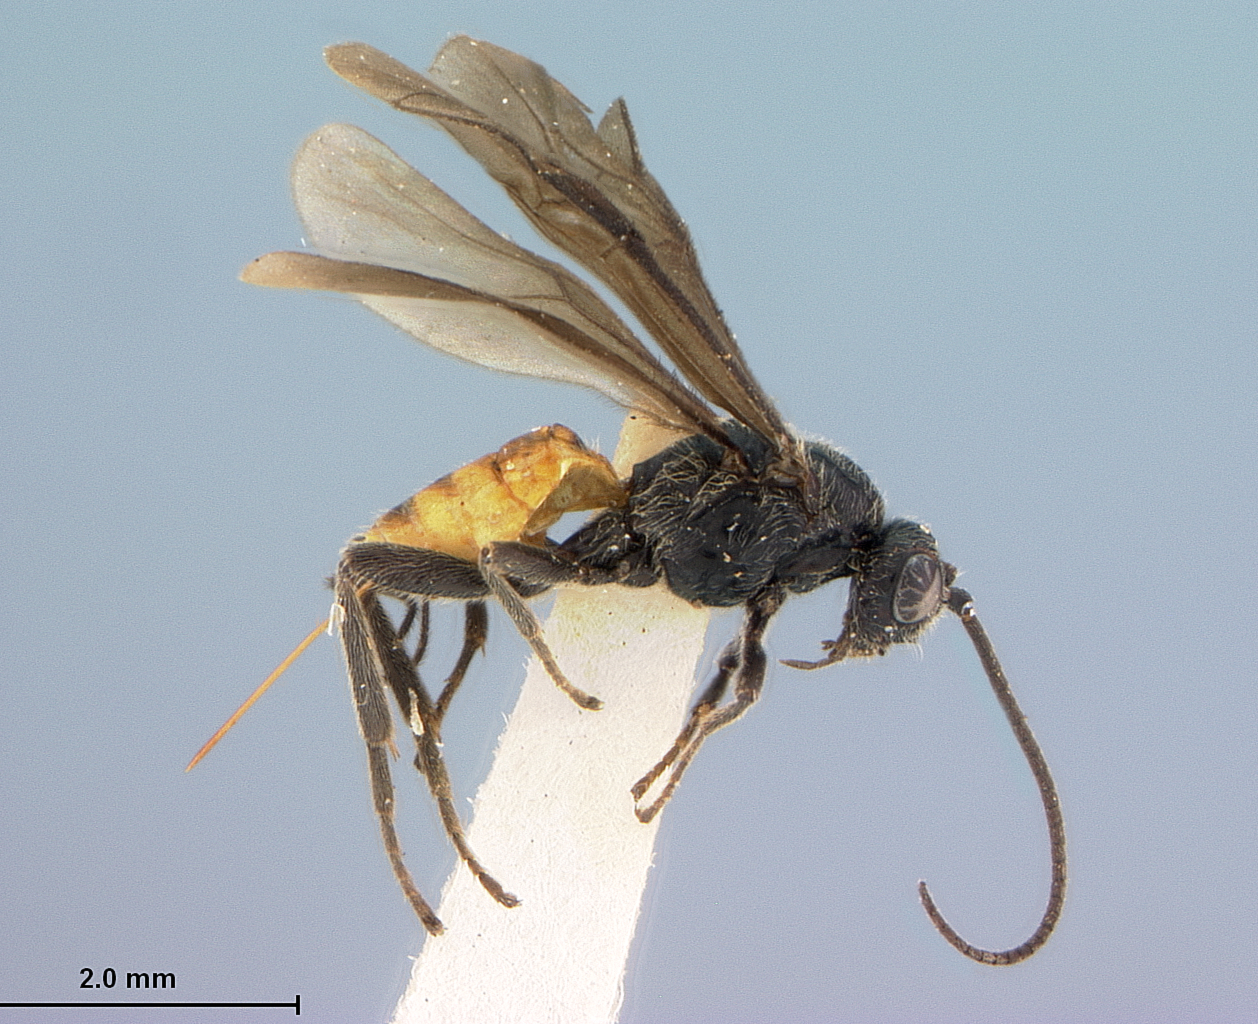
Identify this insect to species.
Microbracon nigrorufum
